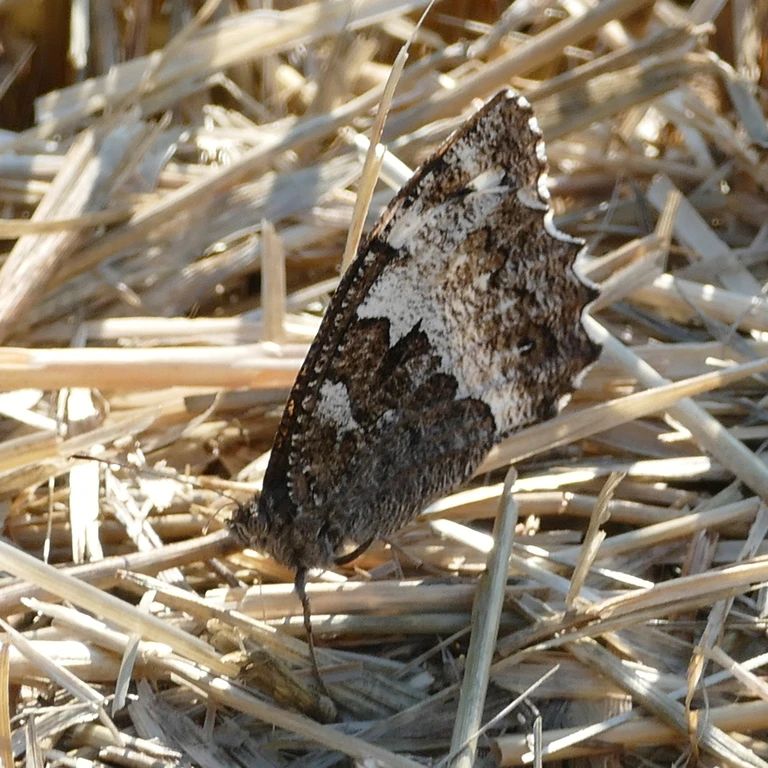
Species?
Brintesia circe
